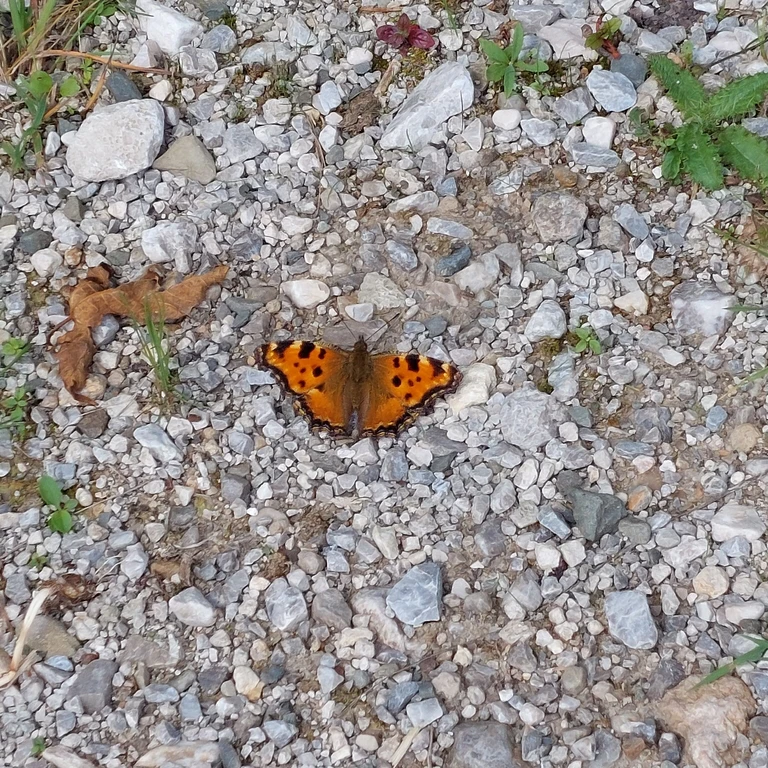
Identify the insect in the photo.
Nymphalis polychloros
